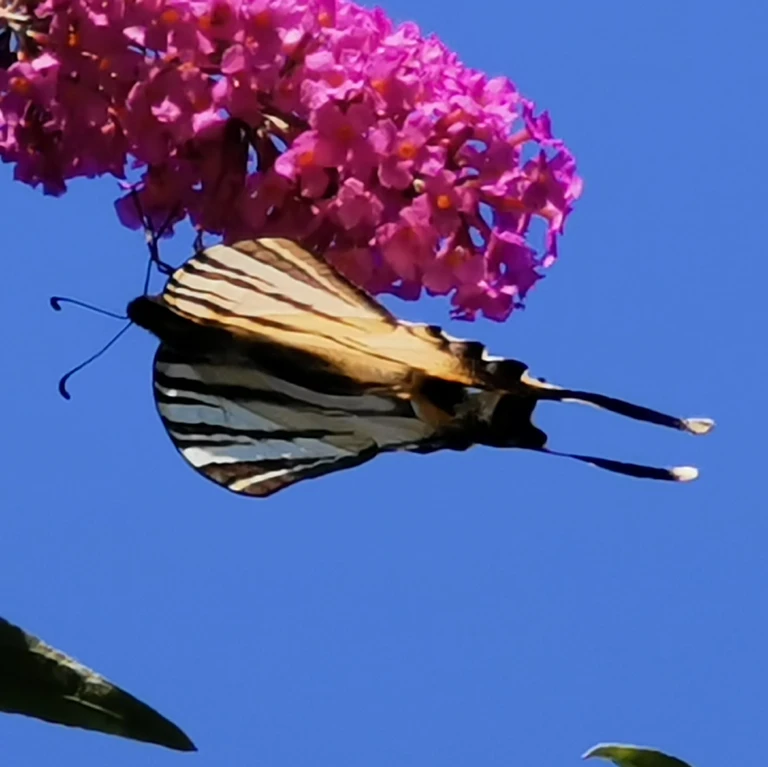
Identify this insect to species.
Iphiclides podalirius
